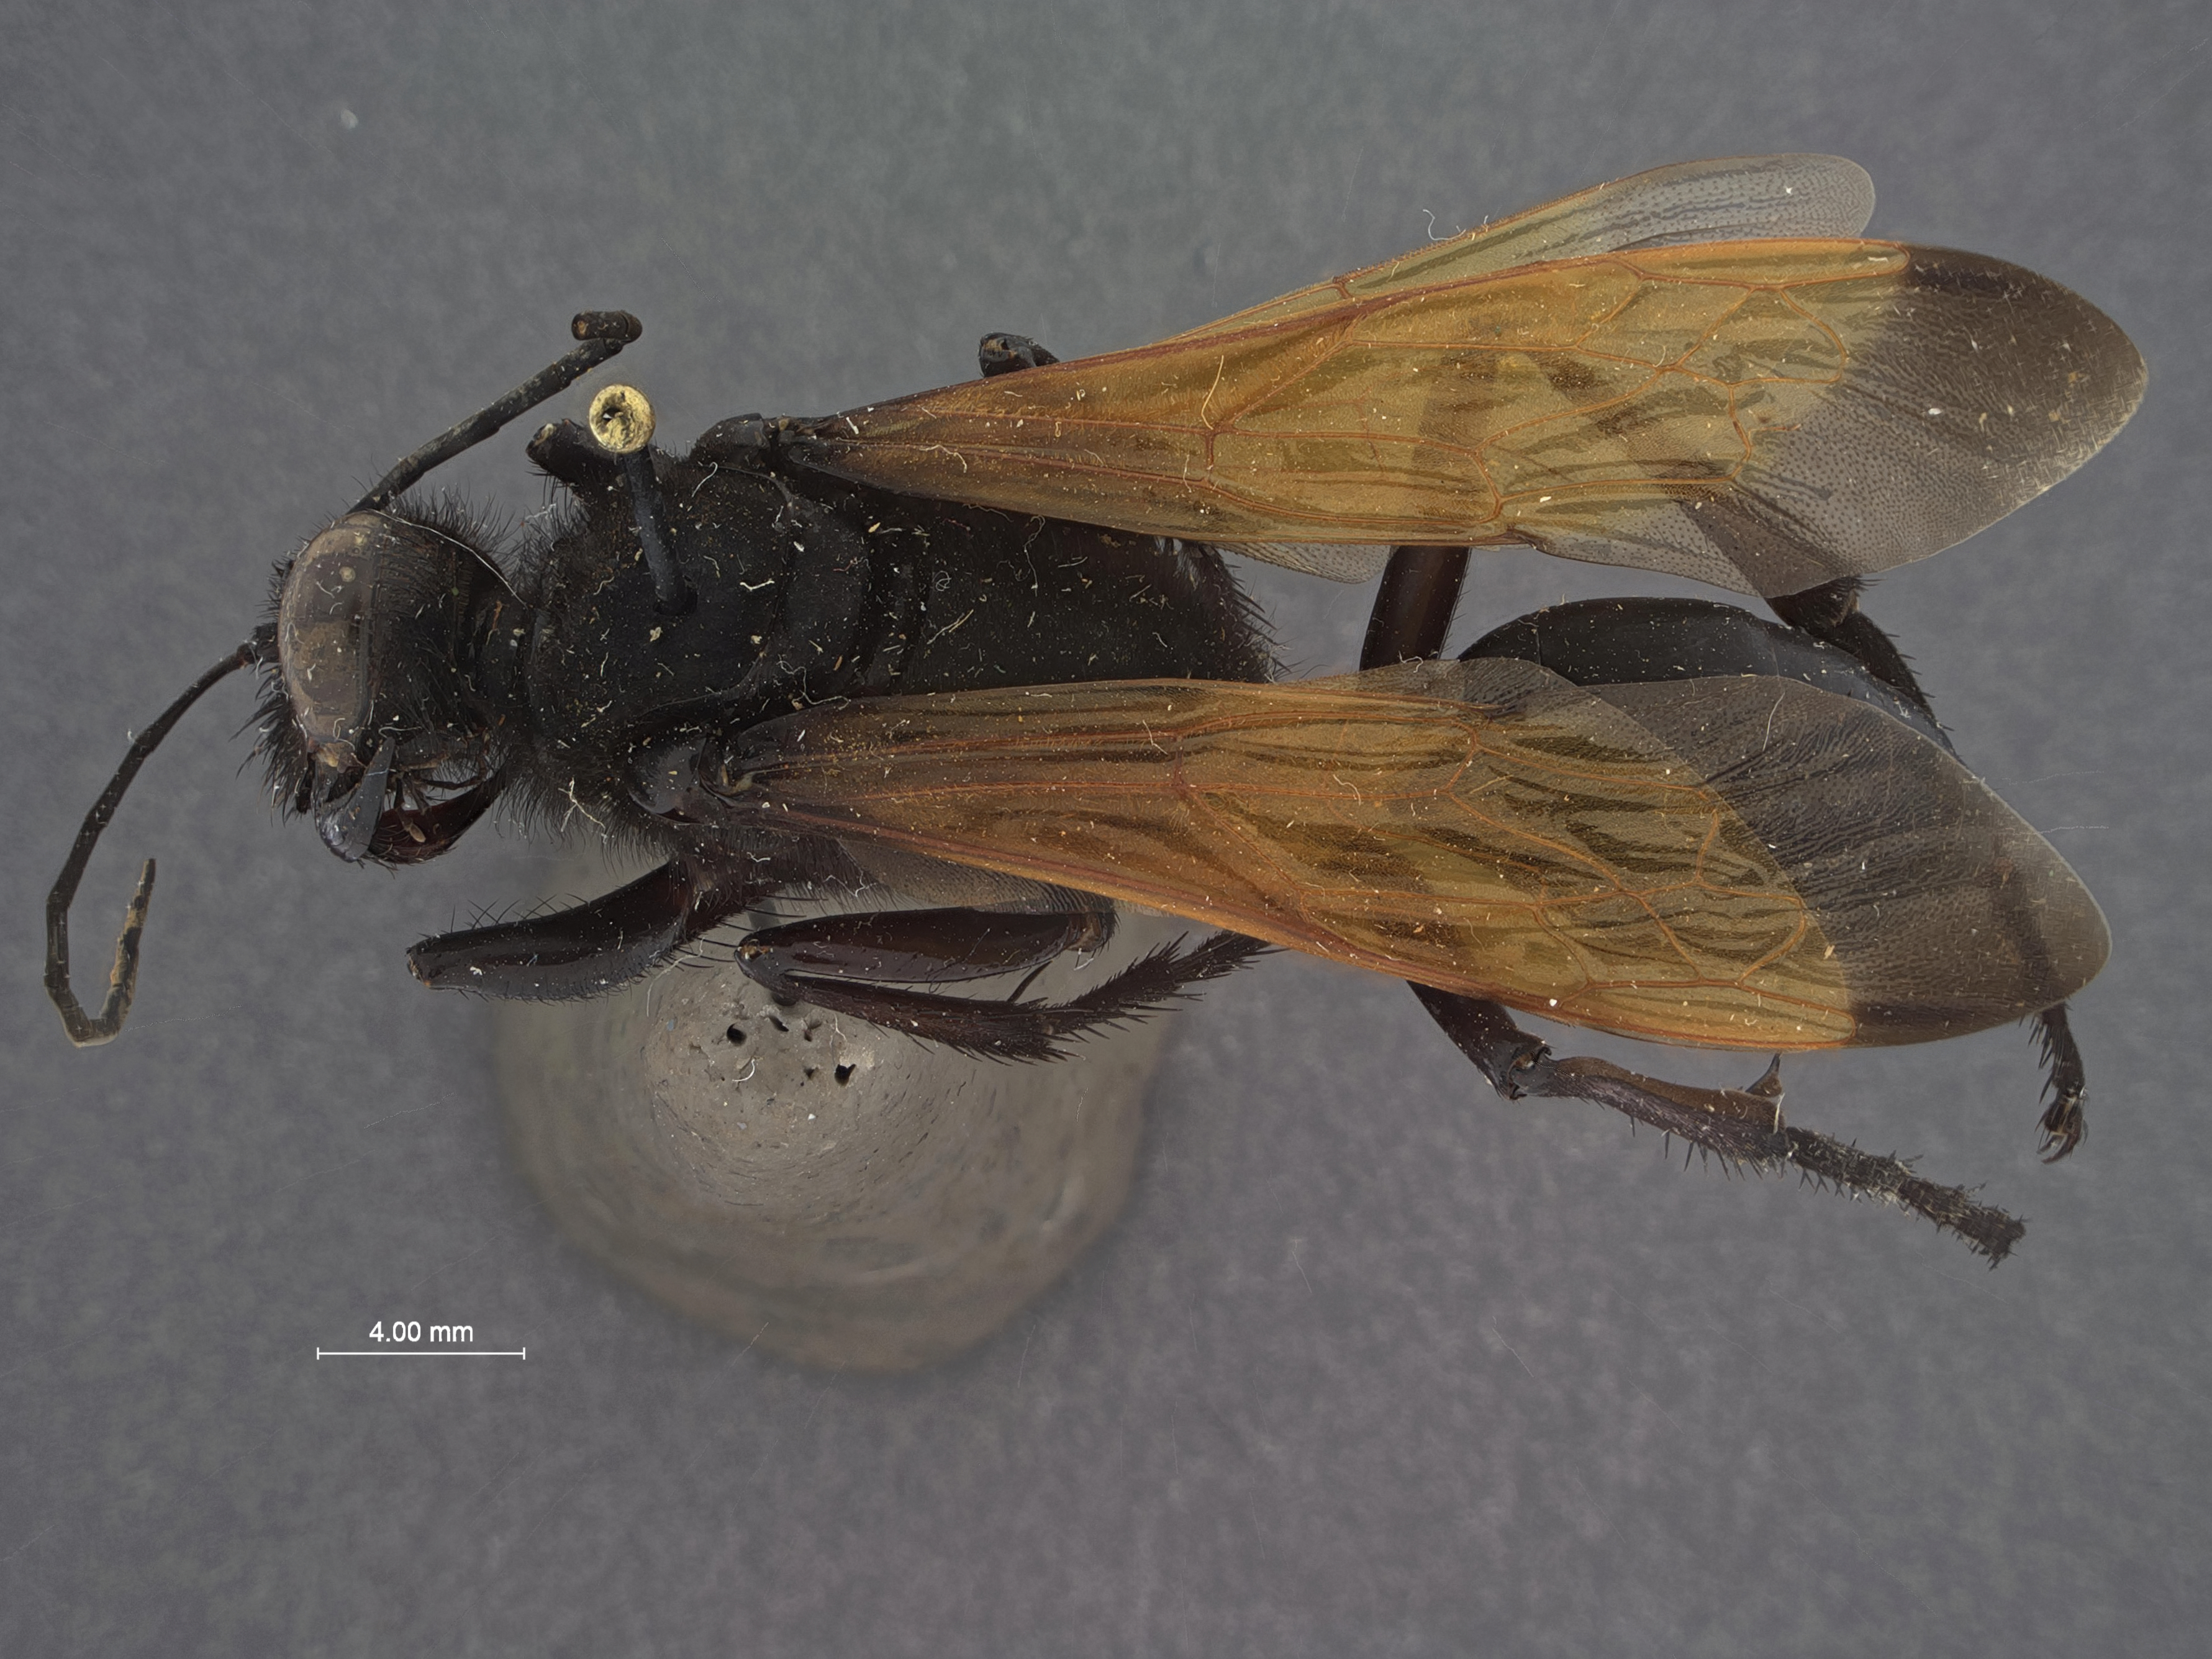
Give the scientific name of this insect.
Sphex mimeticus
